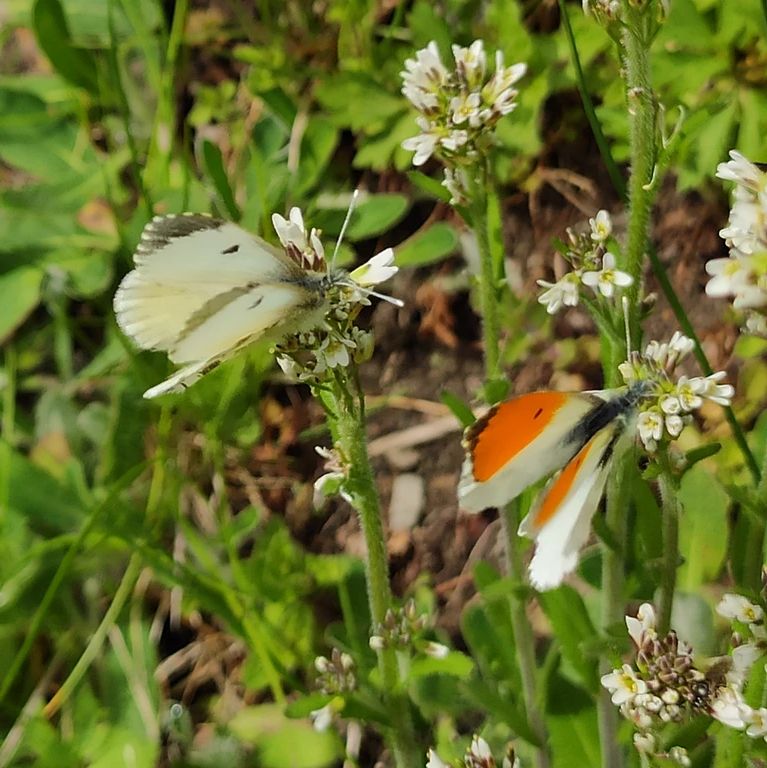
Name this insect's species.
Anthocharis cardamines
